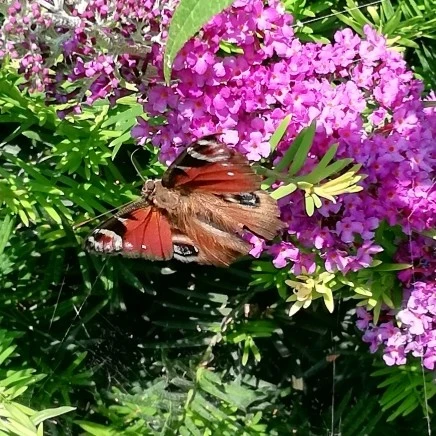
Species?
Aglais io
